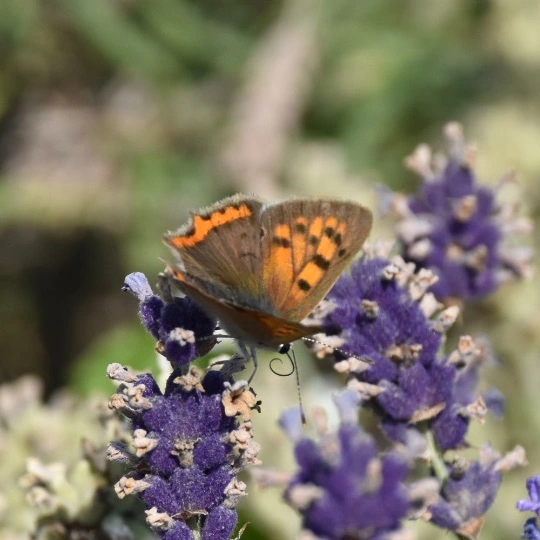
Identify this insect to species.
Lycaena phlaeas
